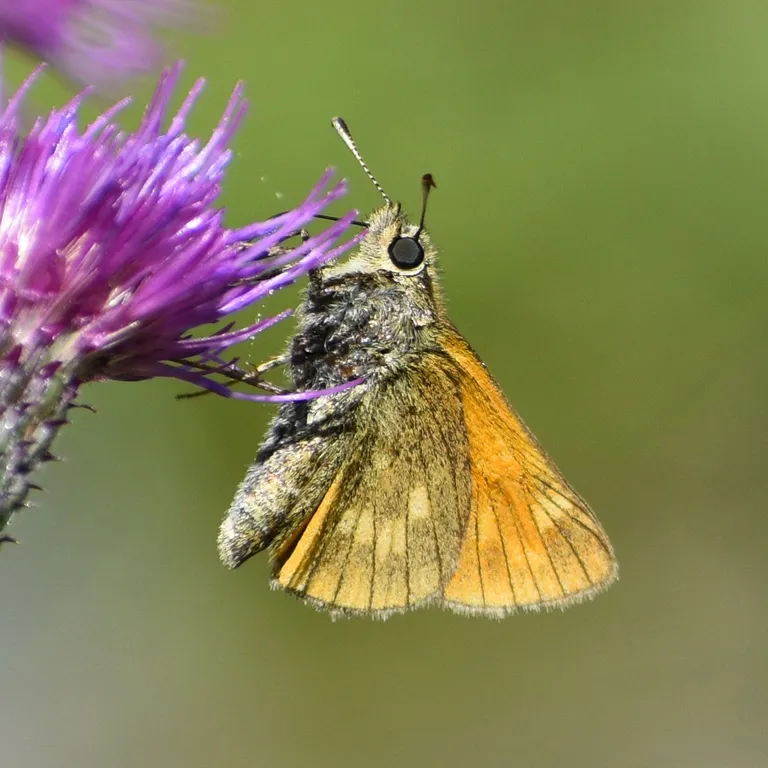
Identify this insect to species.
Ochlodes sylvanus (also Ochlodes venata)
